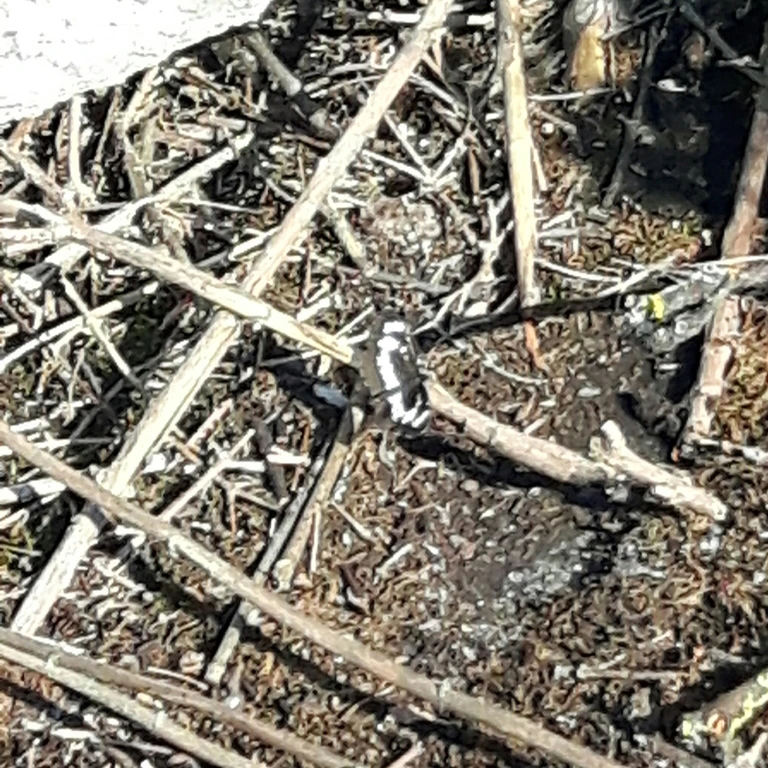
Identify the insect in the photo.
Neptis rivularis
